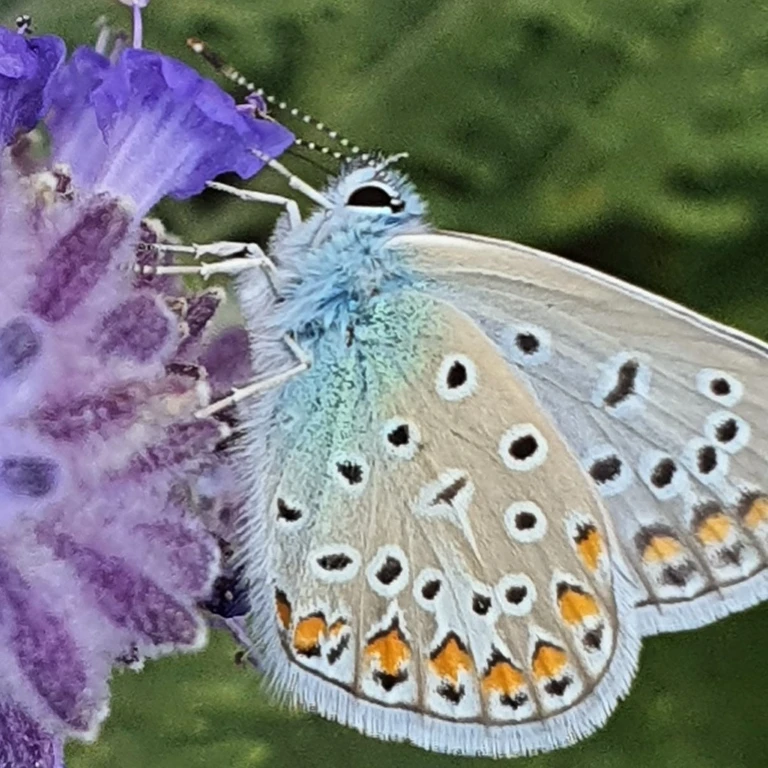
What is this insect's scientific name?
Polyommatus icarus
